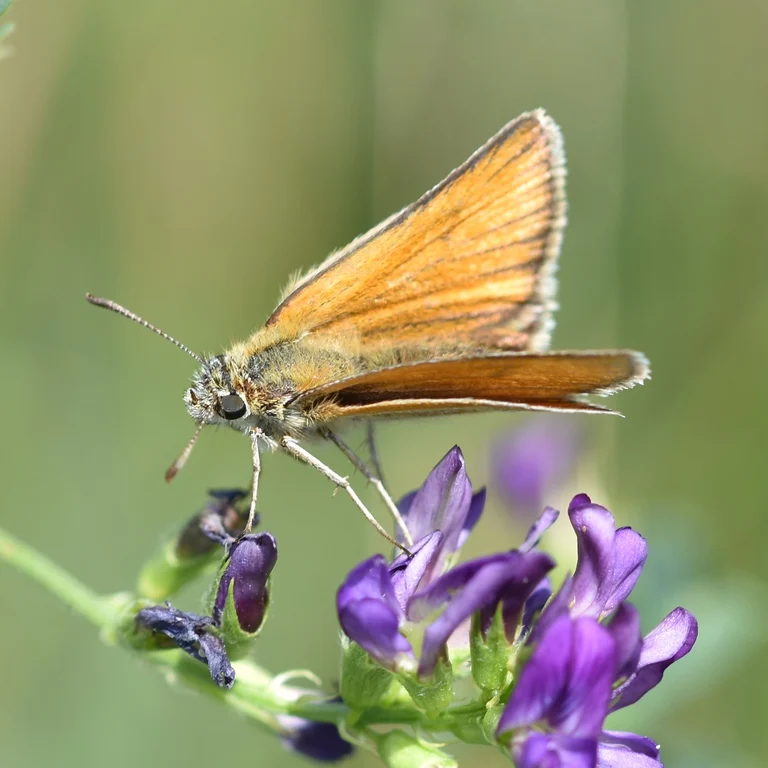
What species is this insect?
Thymelicus sylvestris
